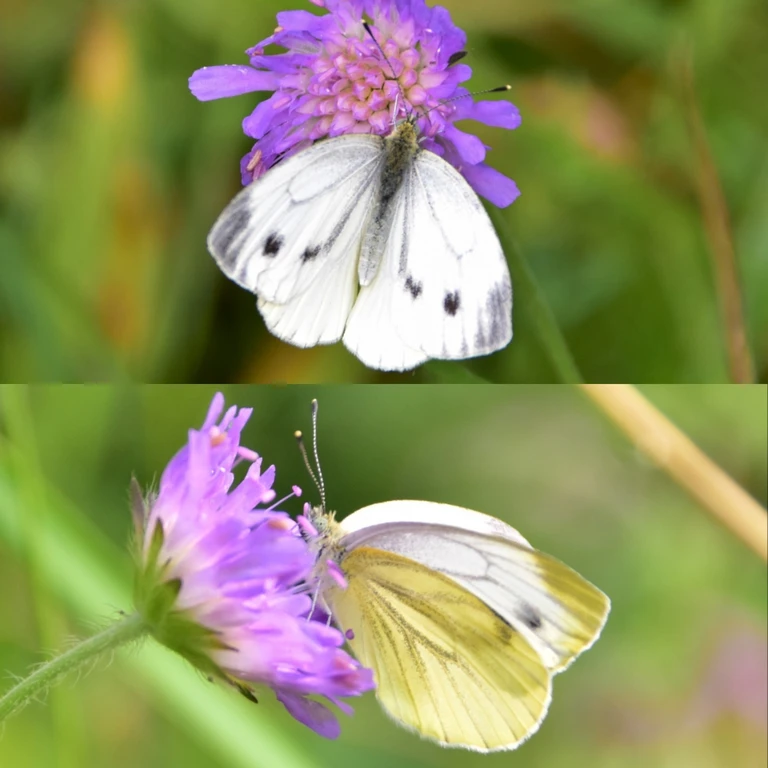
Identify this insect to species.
Pieris napi
